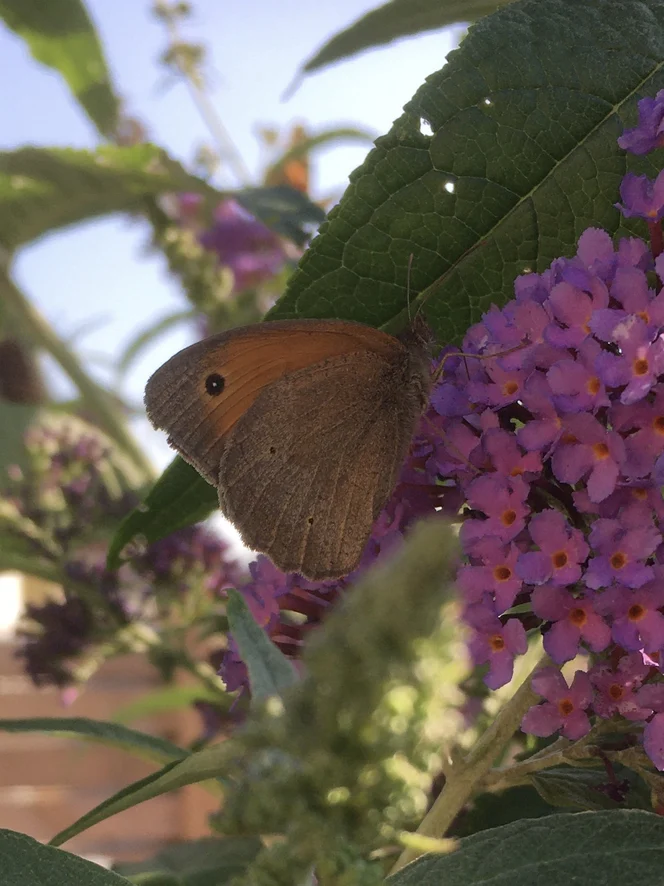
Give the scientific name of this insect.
Maniola jurtina
